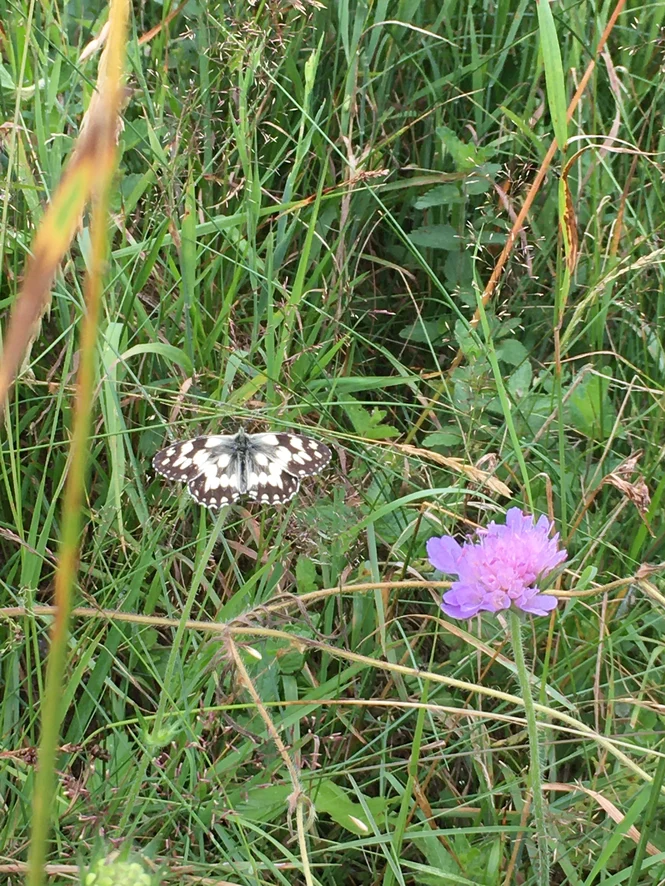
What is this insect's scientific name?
Melanargia galathea
